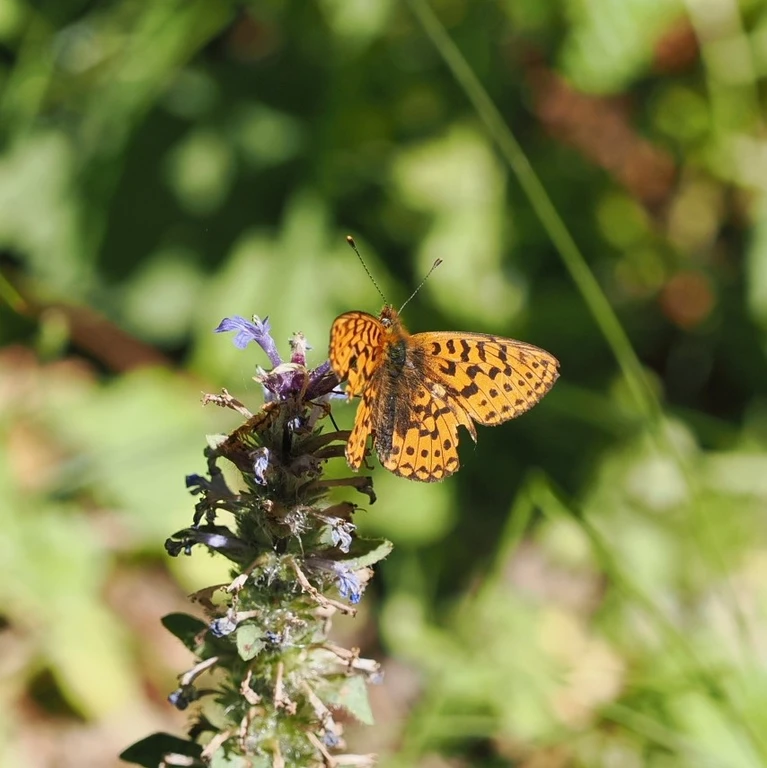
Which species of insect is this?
Boloria euphrosyne (also Clossiana euphrosyne)
